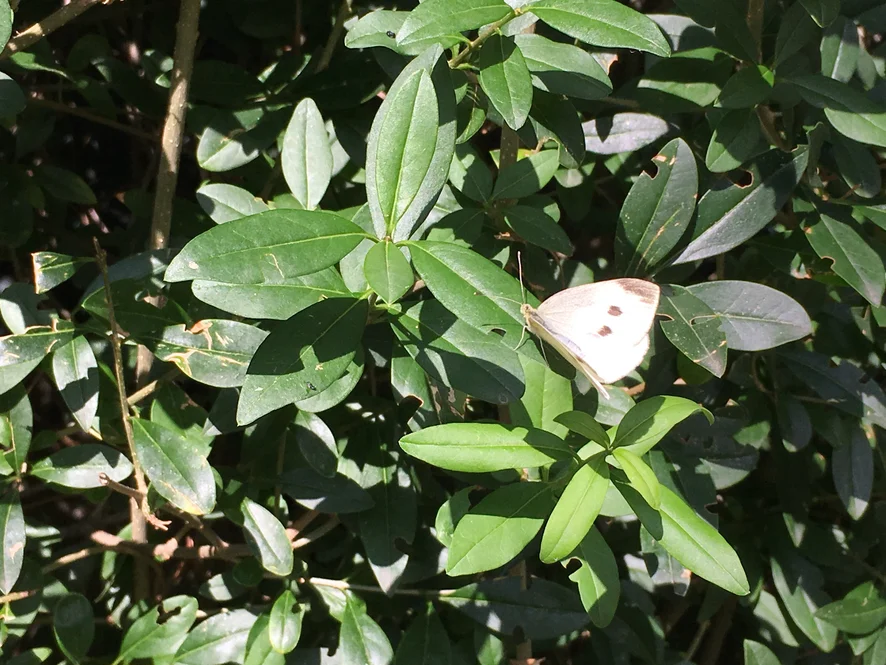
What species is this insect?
Pieris rapae
